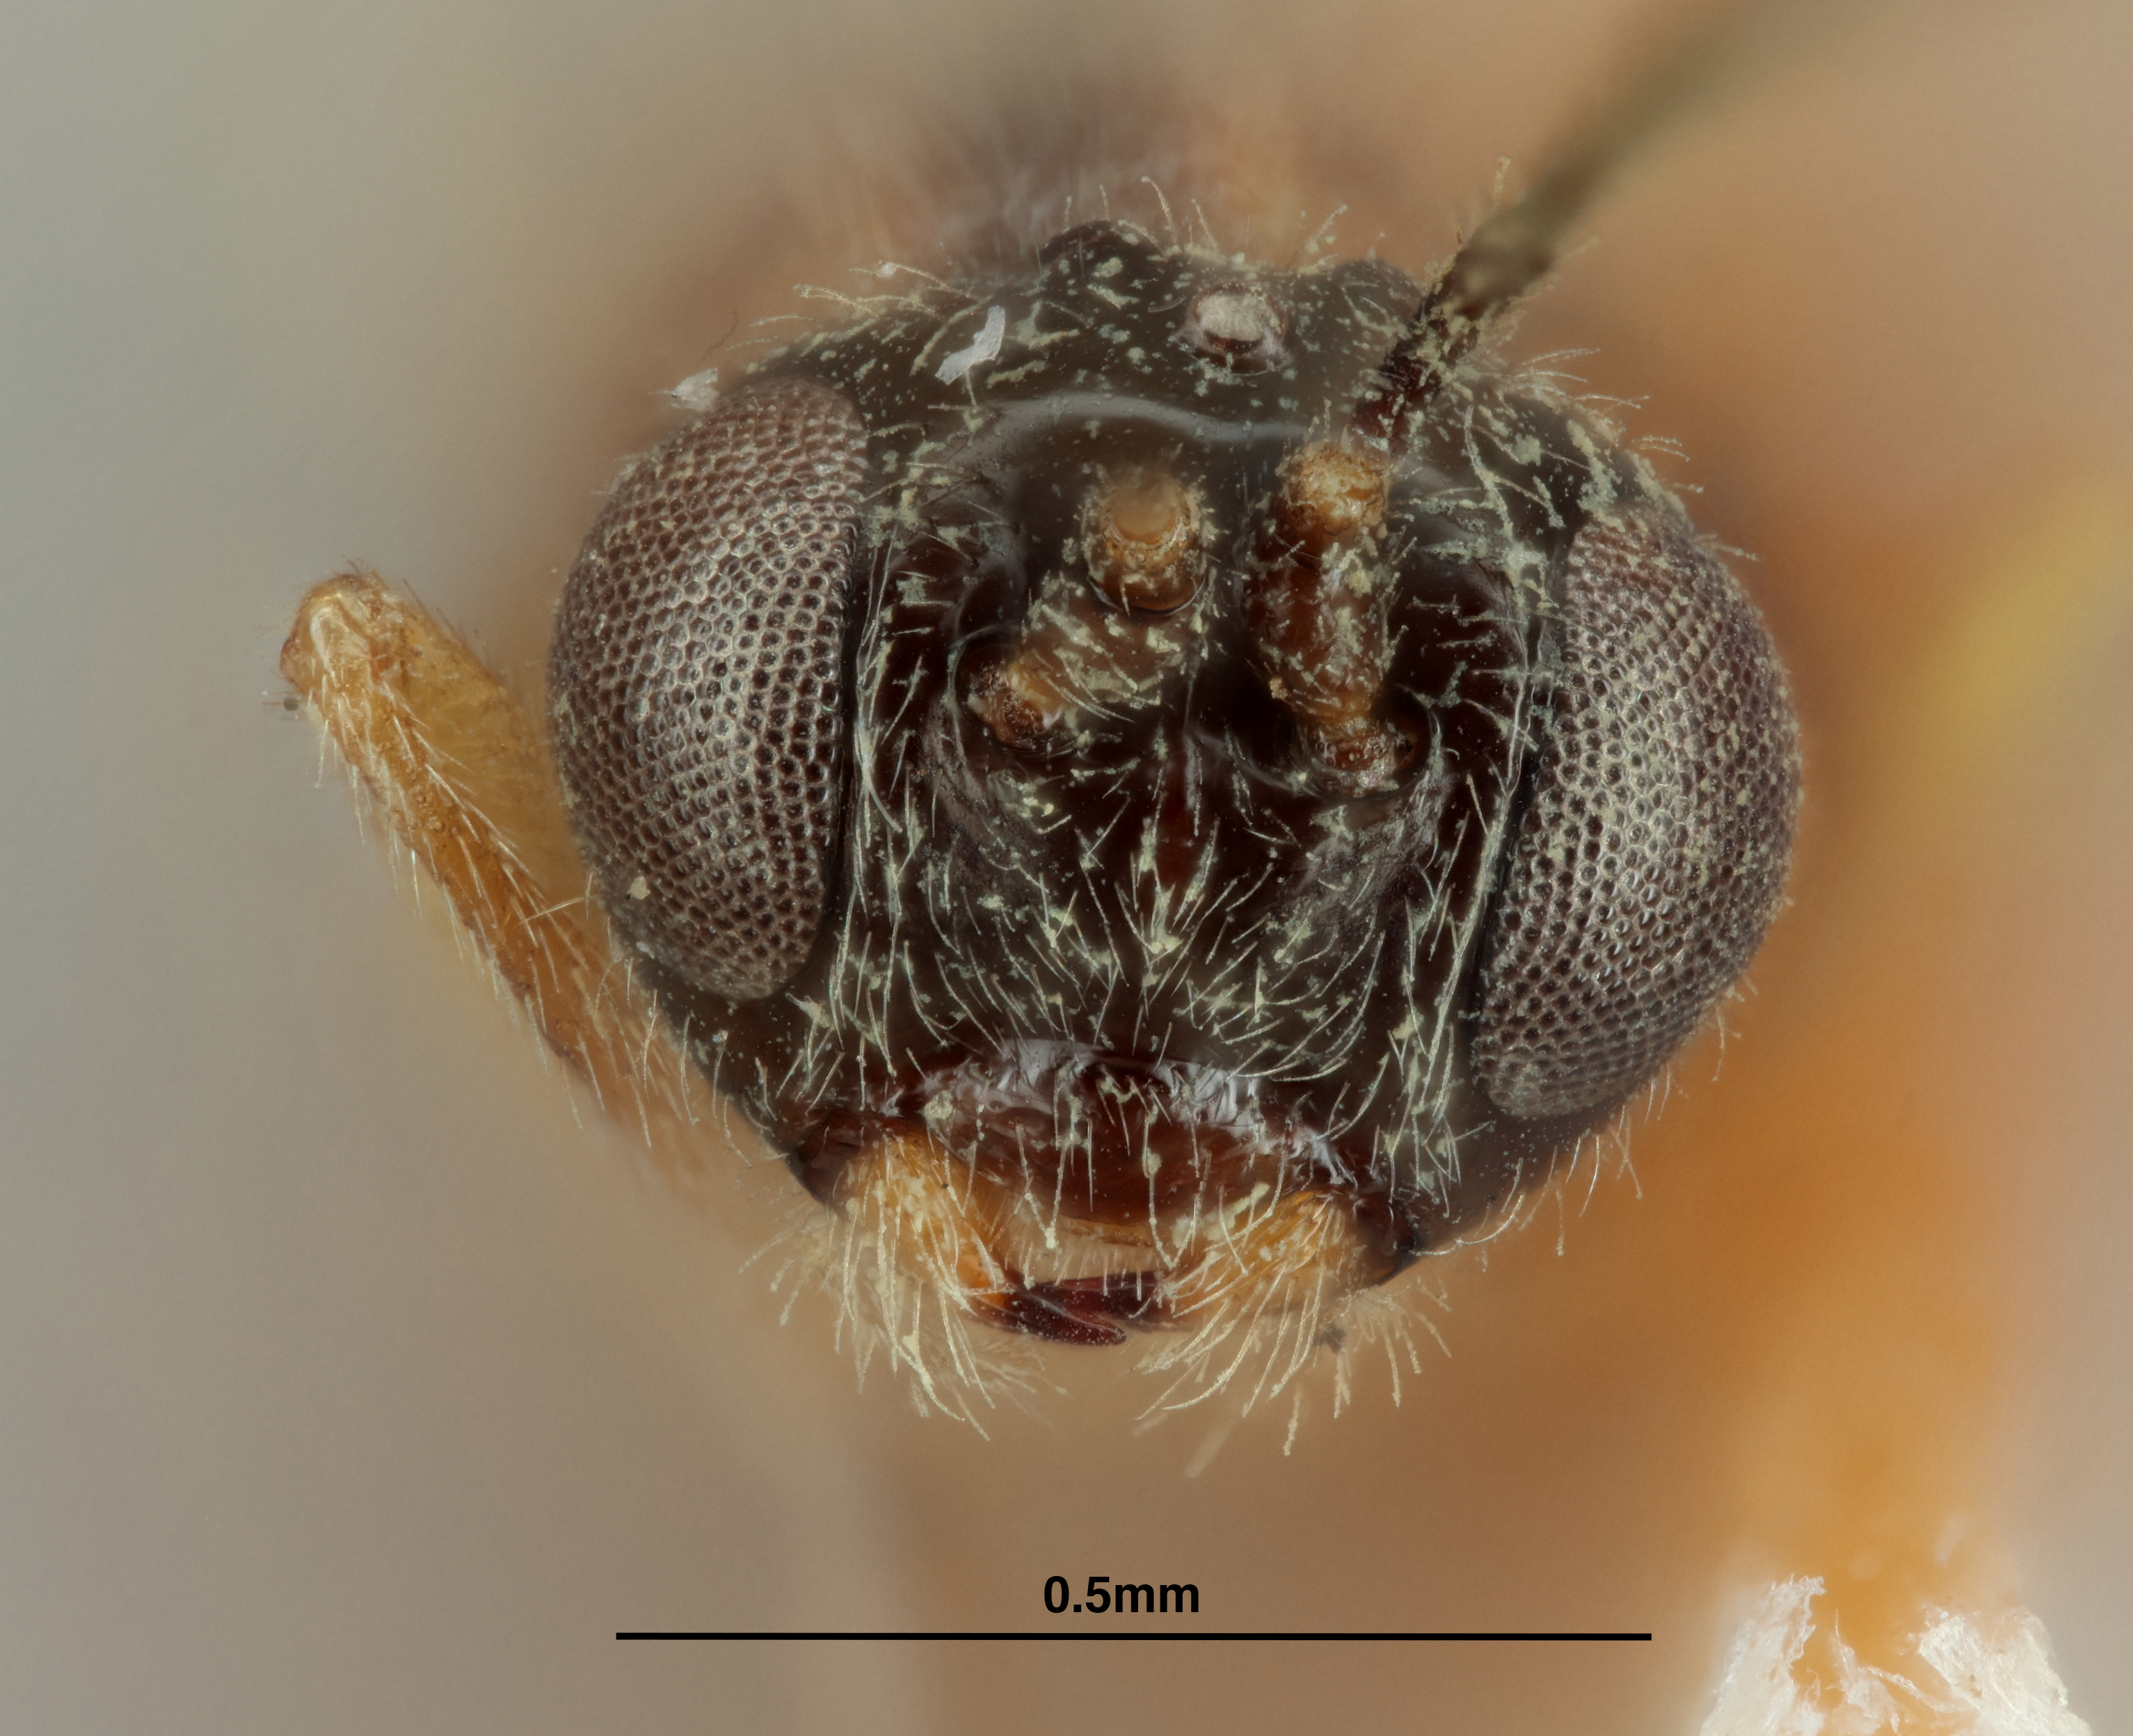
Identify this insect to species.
Eubazus frater
